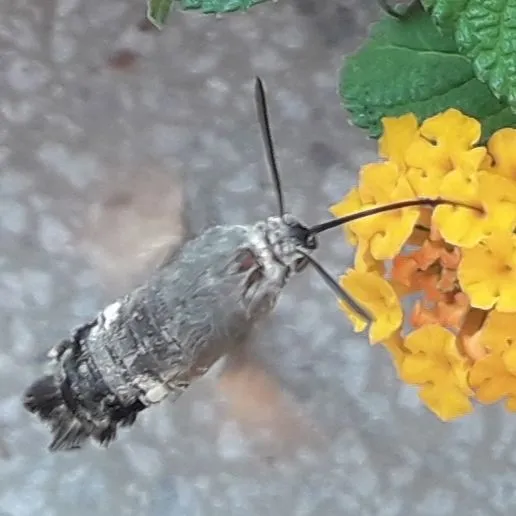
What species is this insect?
Macroglossum stellatarum
